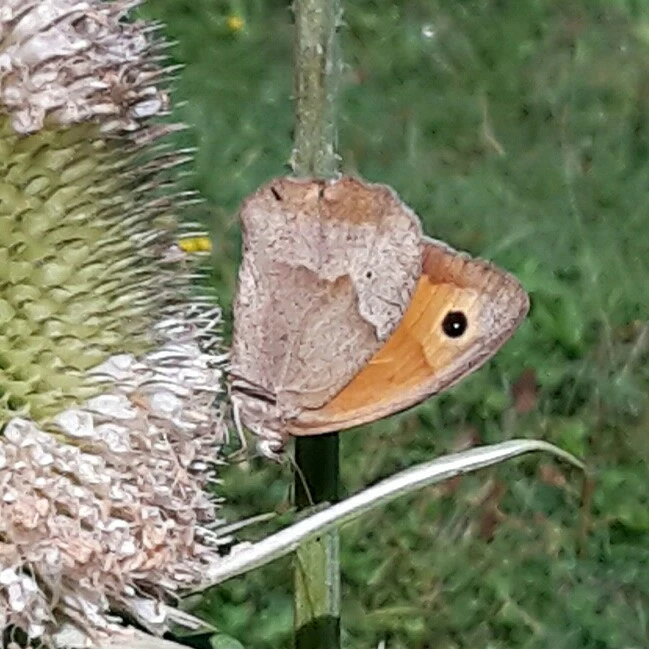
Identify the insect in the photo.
Maniola jurtina
